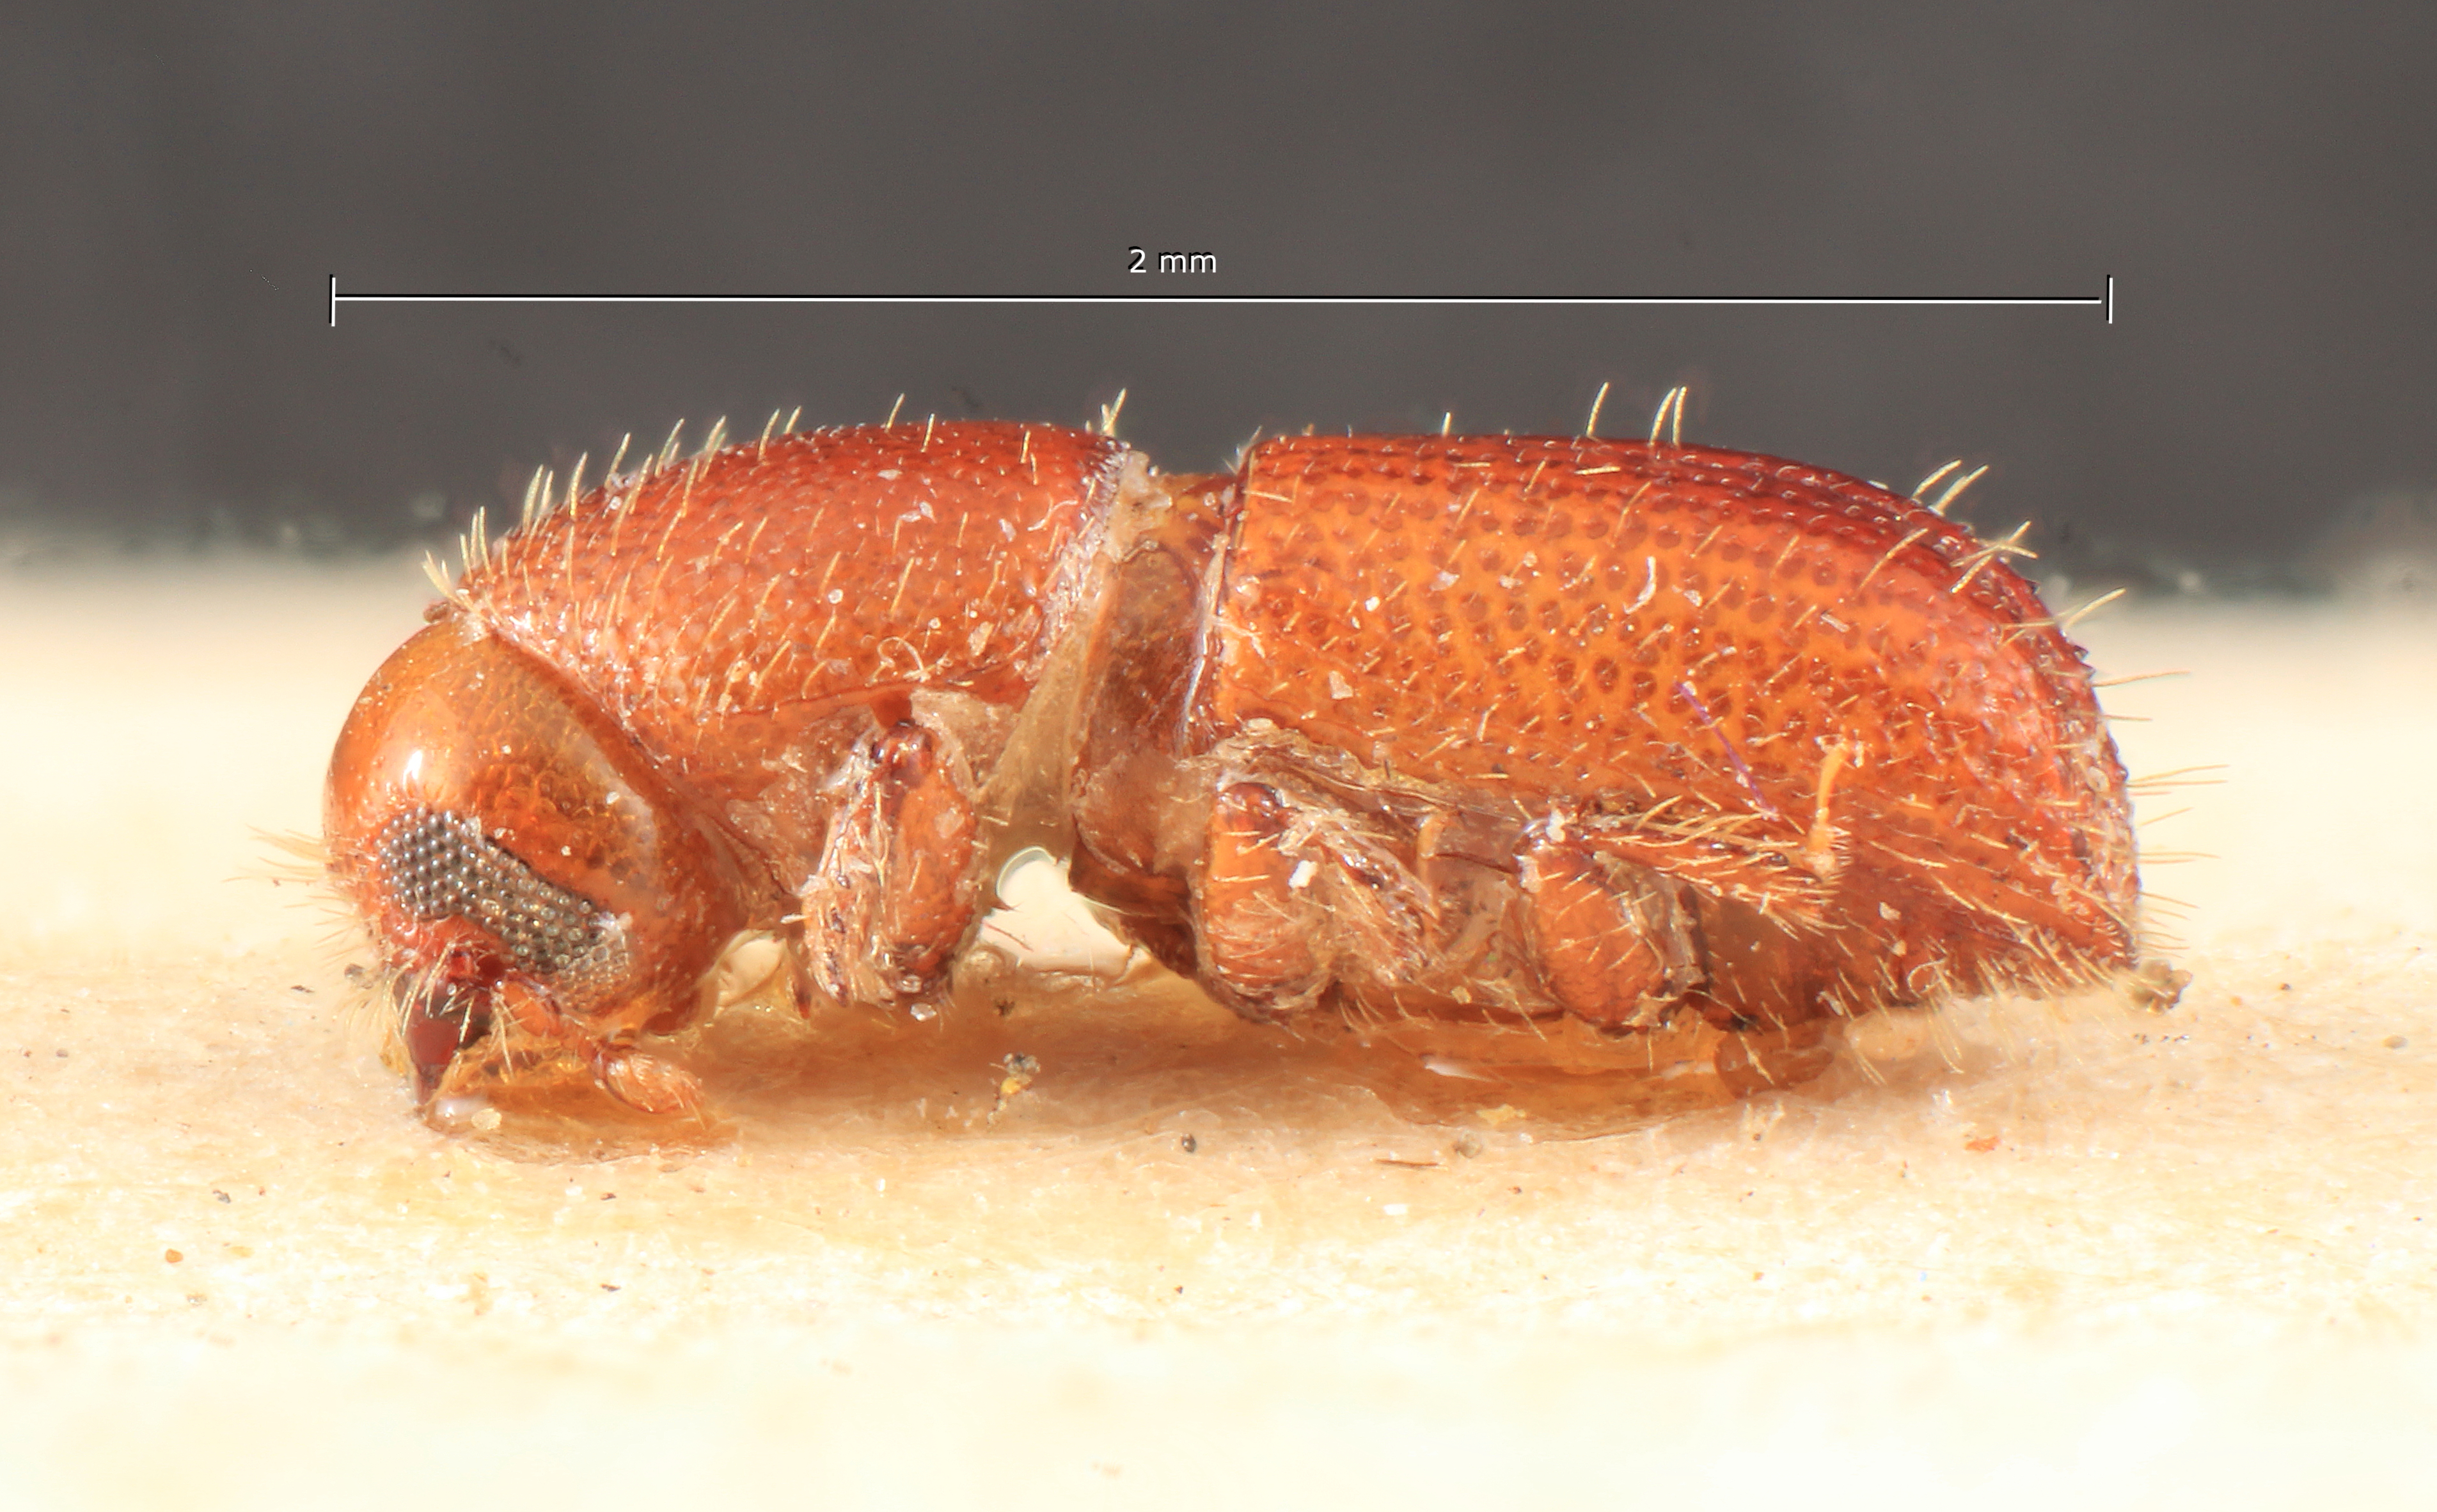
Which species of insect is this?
Dryocoetes dubius
